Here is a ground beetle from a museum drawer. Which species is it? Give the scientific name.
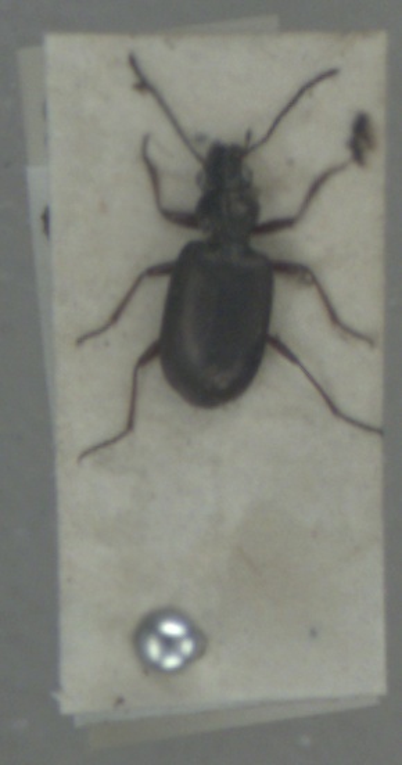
Bembidion punctulatum
